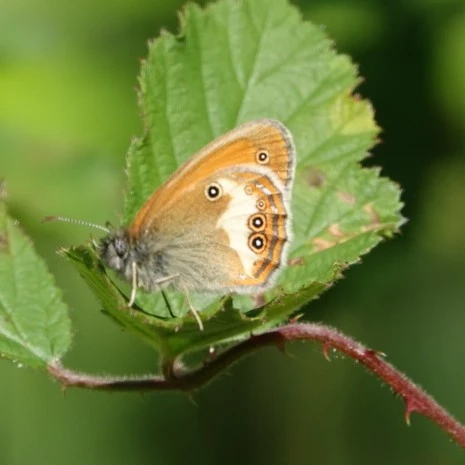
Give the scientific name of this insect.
Coenonympha arcania
